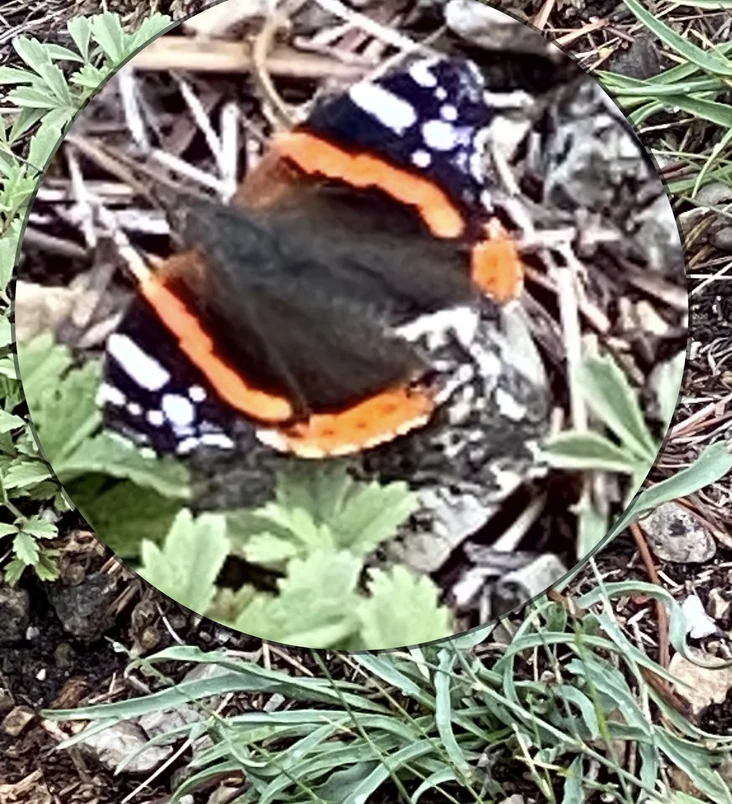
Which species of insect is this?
Vanessa atalanta
